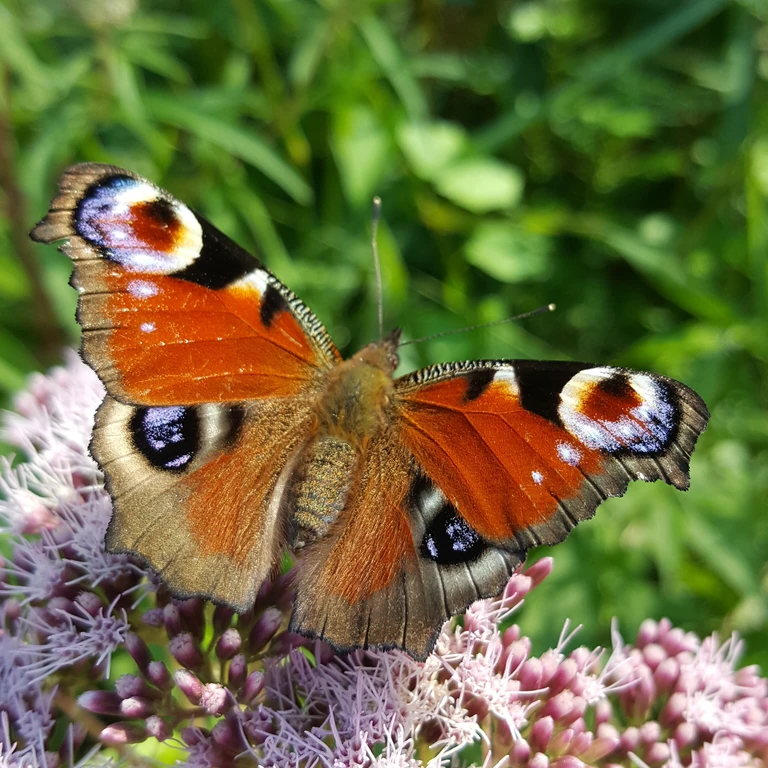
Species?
Aglais io
